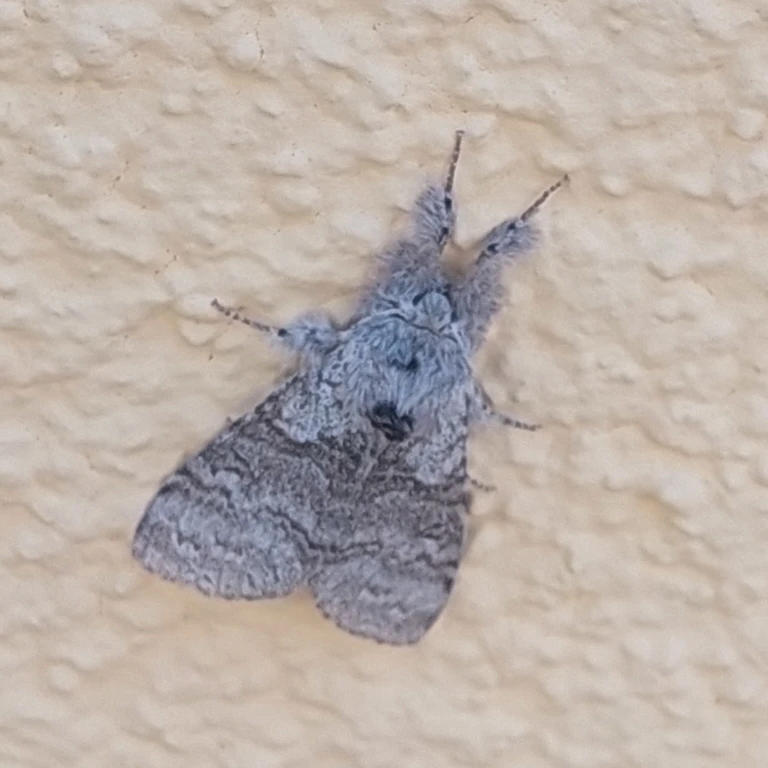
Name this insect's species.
Calliteara pudibunda
